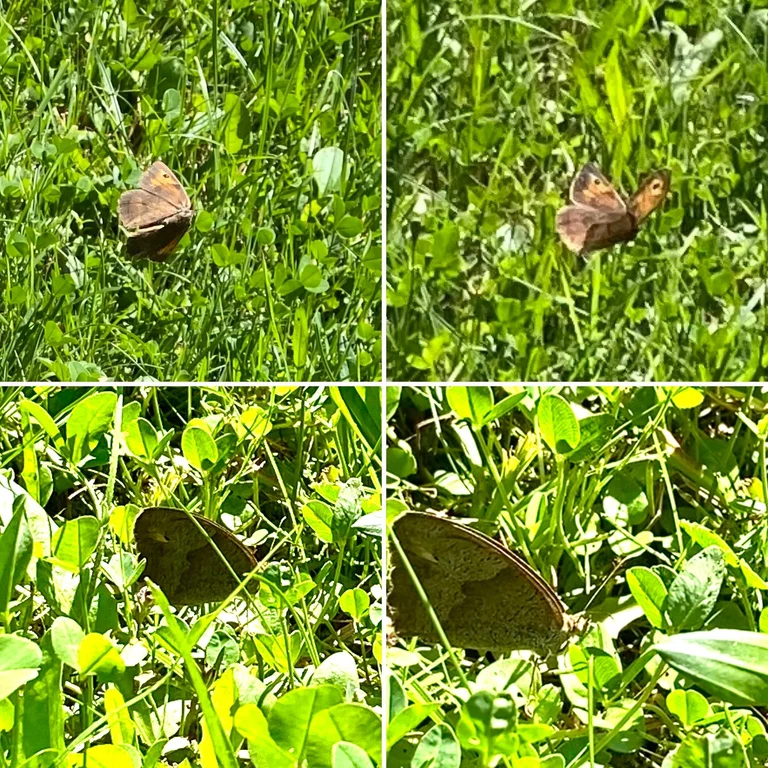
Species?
Maniola jurtina
